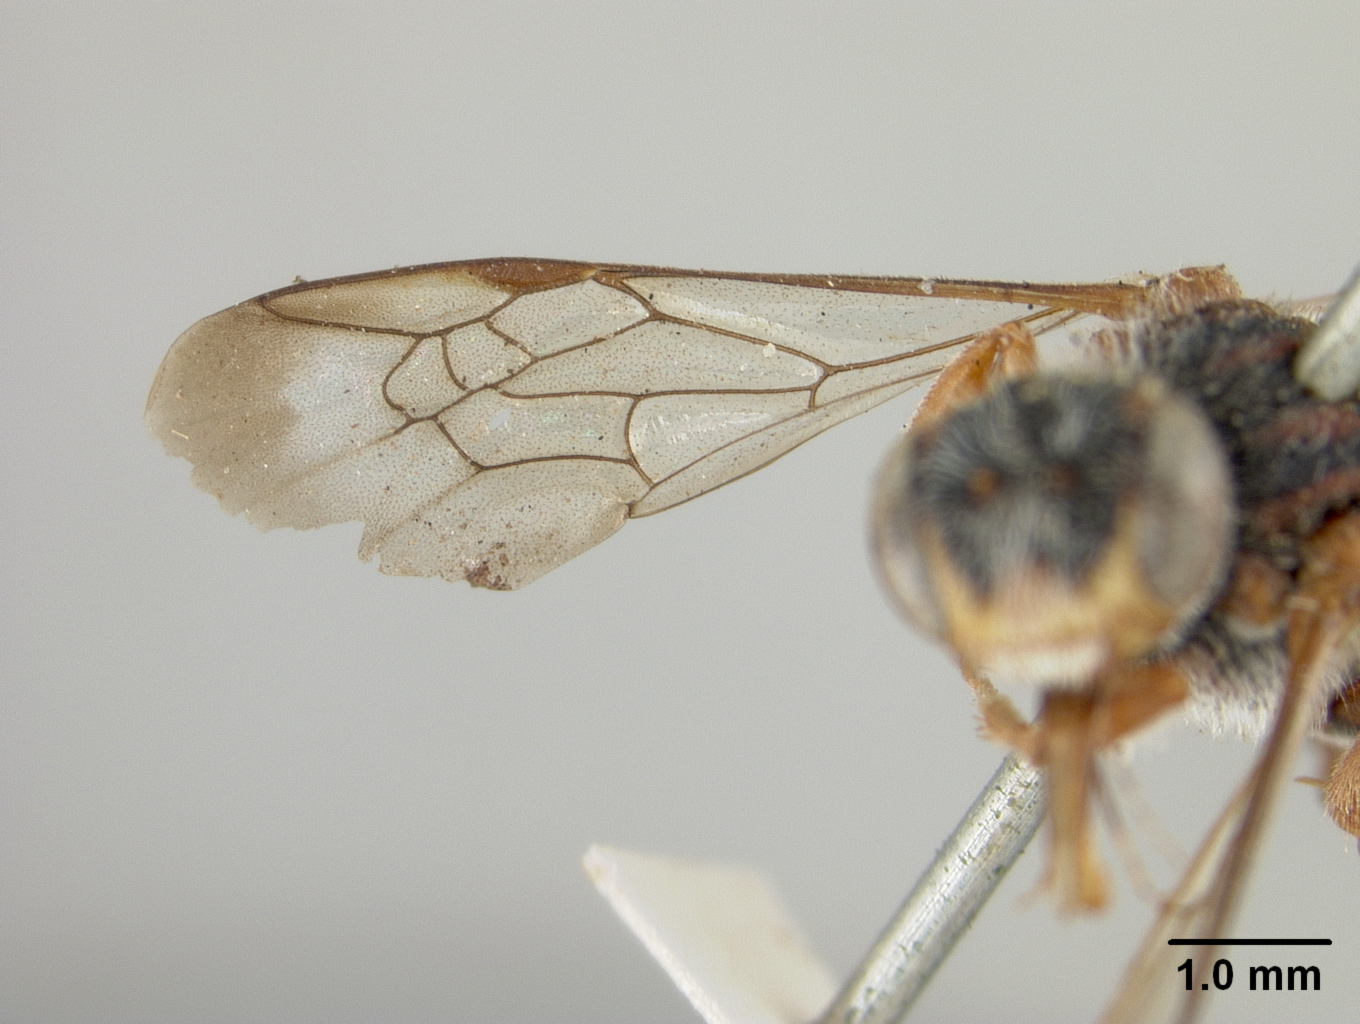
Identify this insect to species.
Nomada schwarzi
